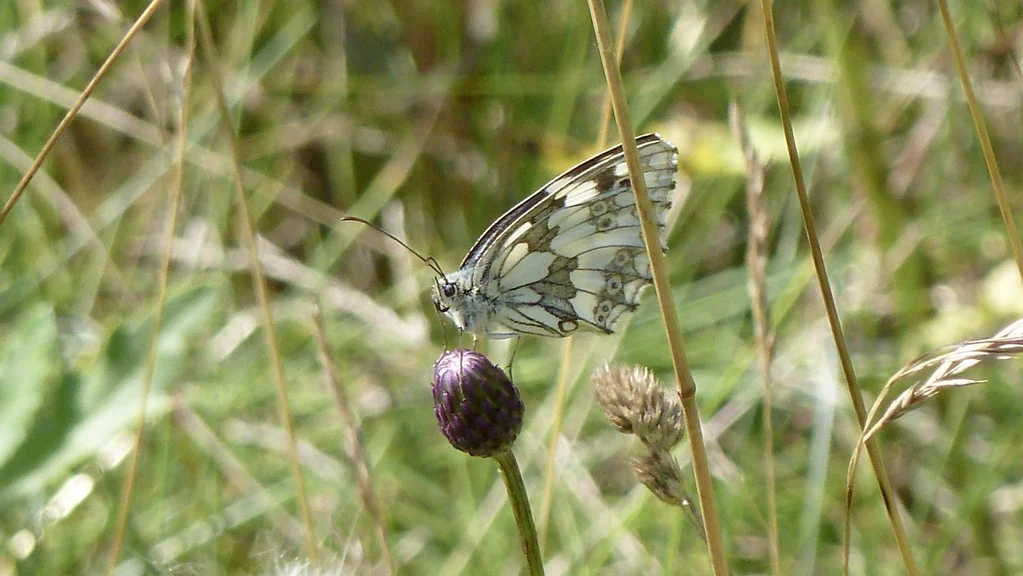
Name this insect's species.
Melanargia galathea
